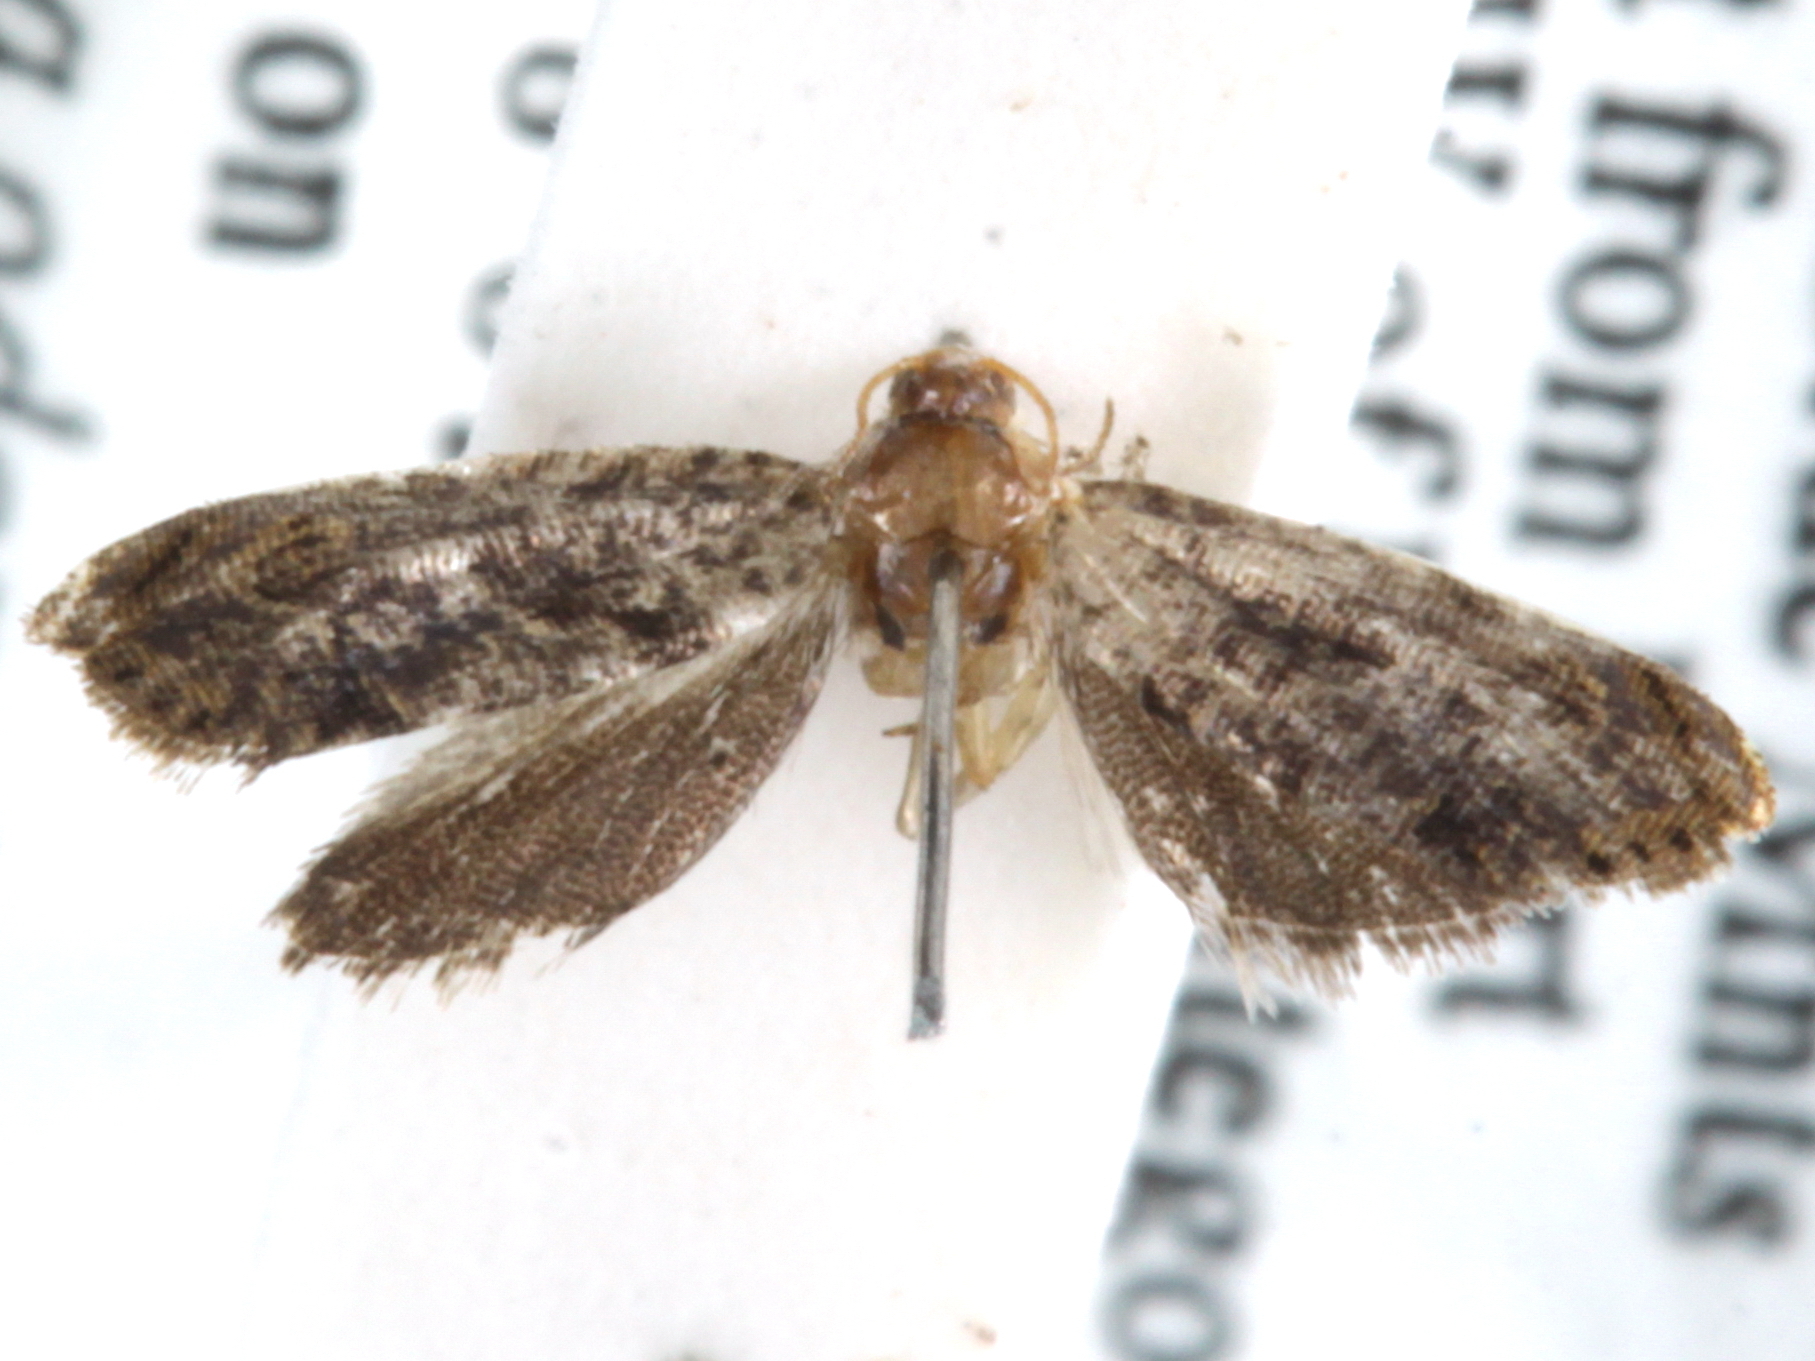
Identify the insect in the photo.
Dichrorampha odorata
